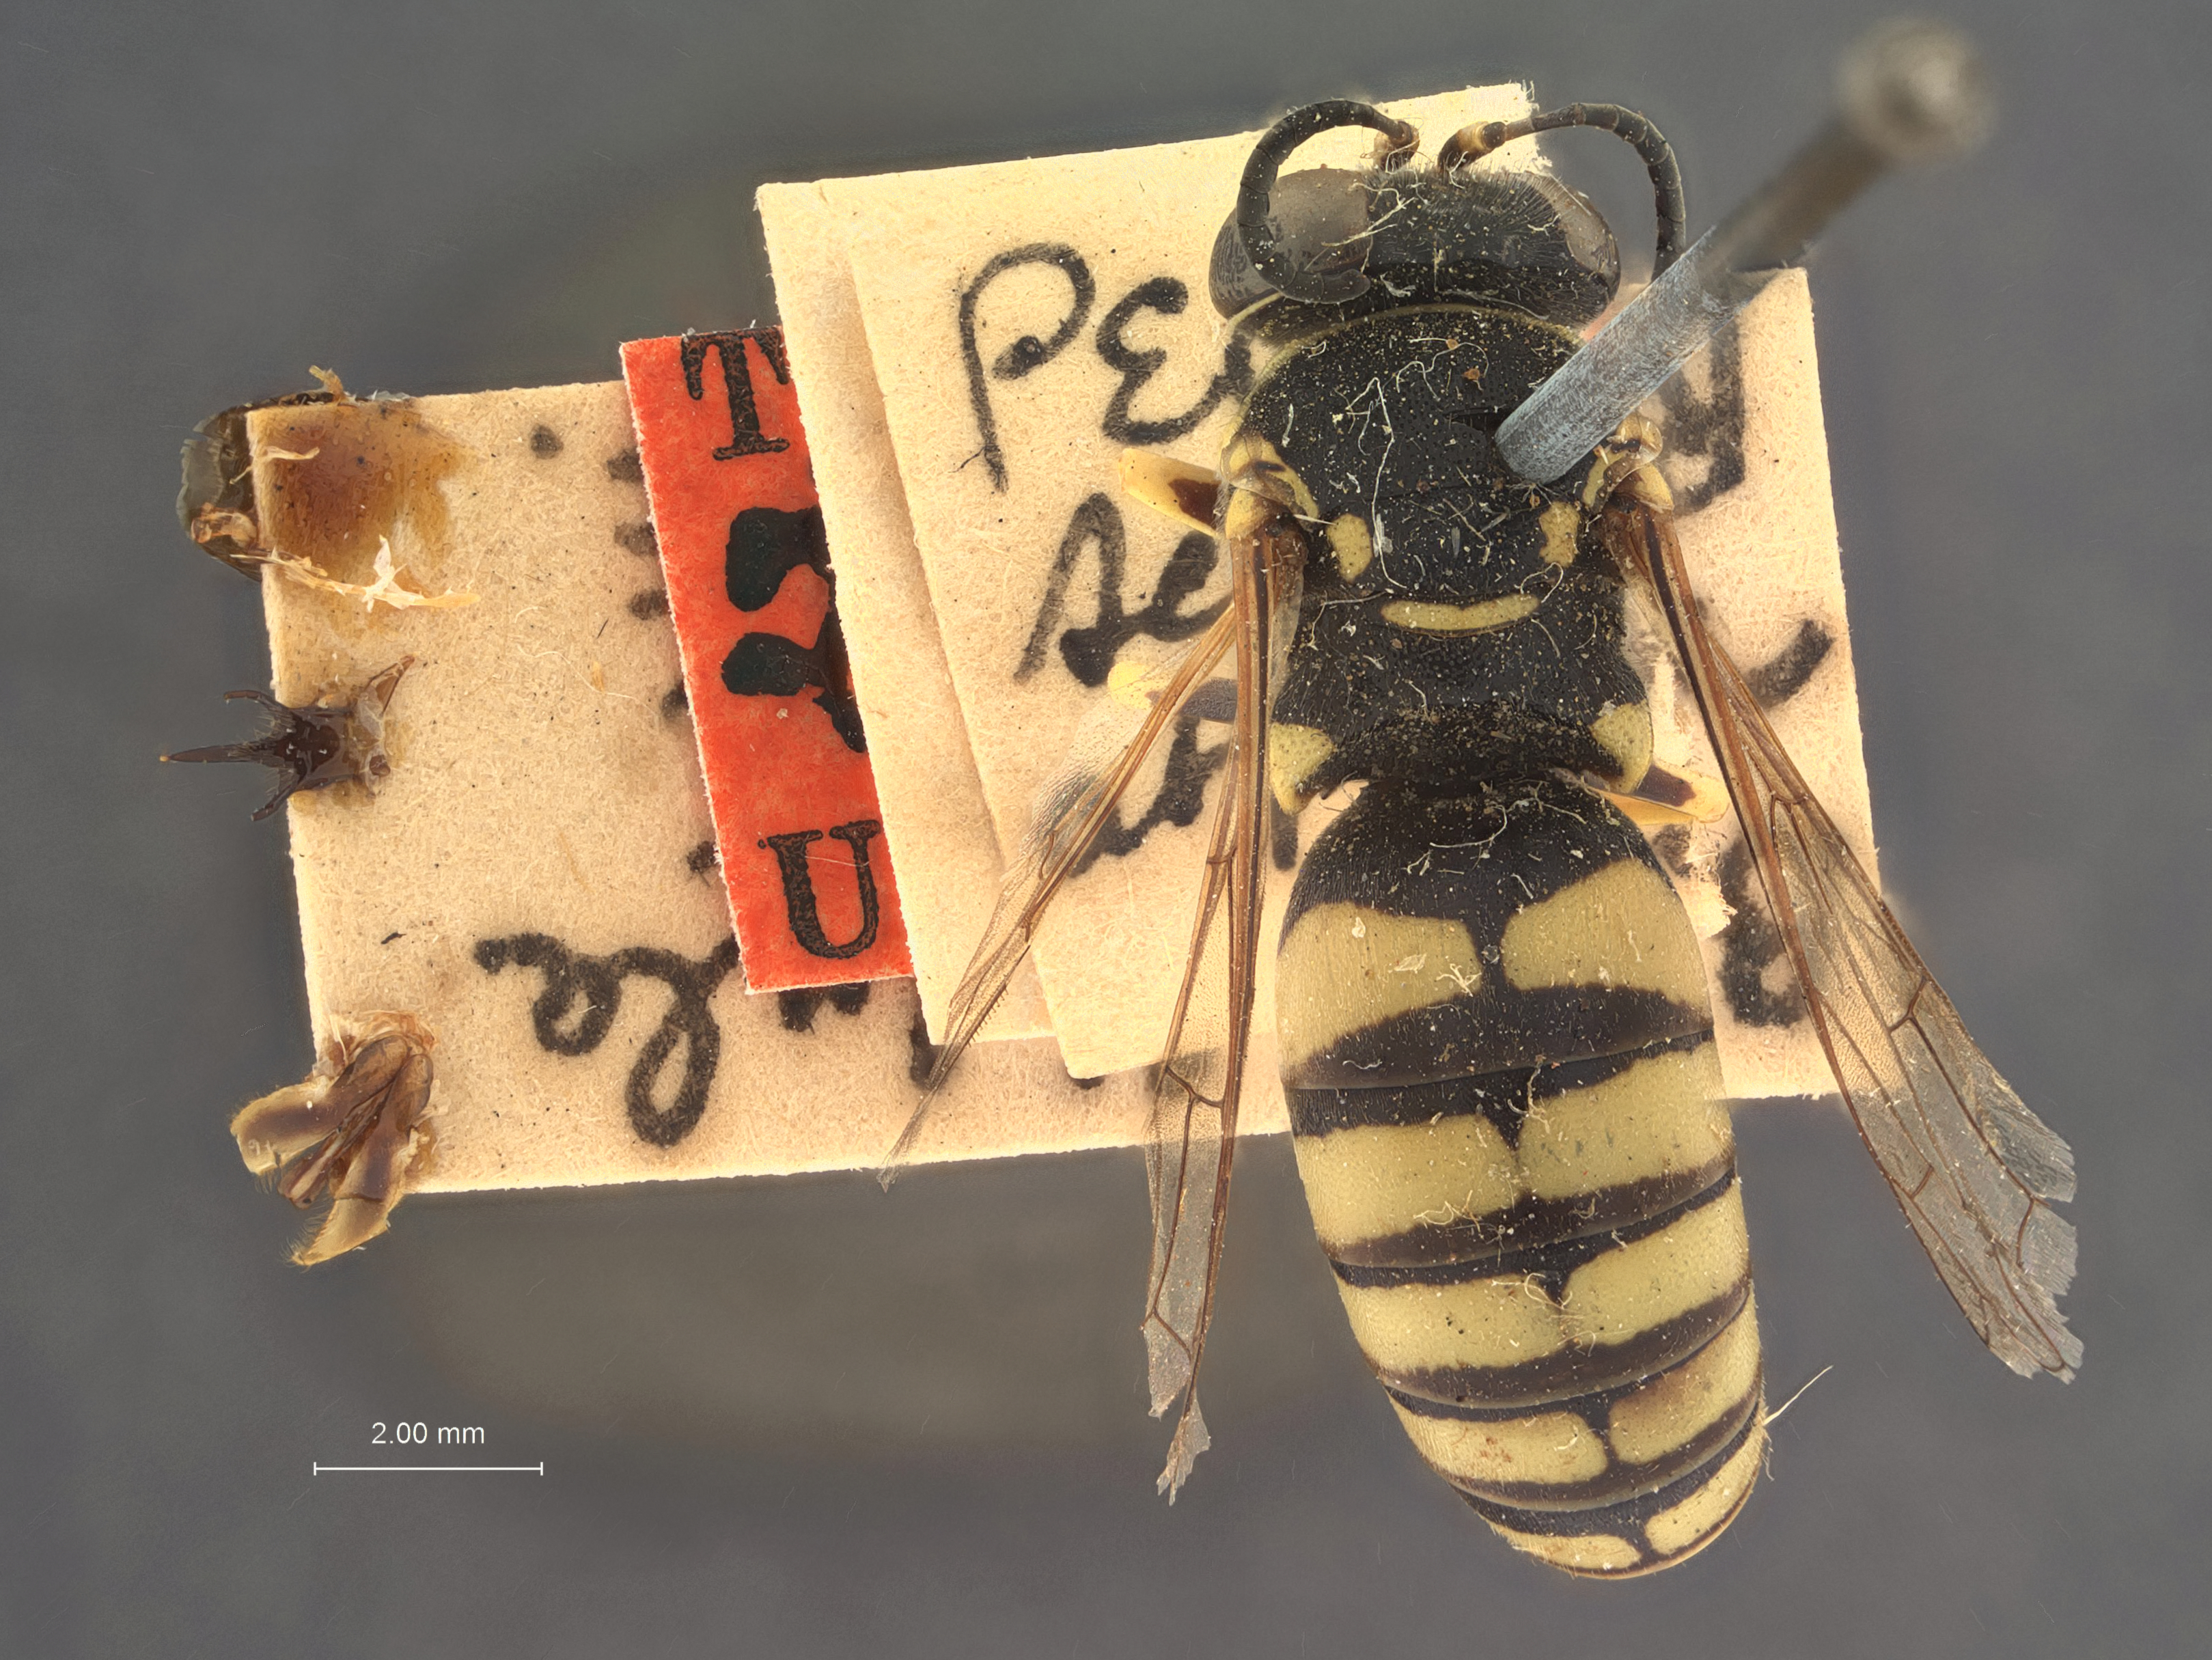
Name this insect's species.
Bembidula meliloti
